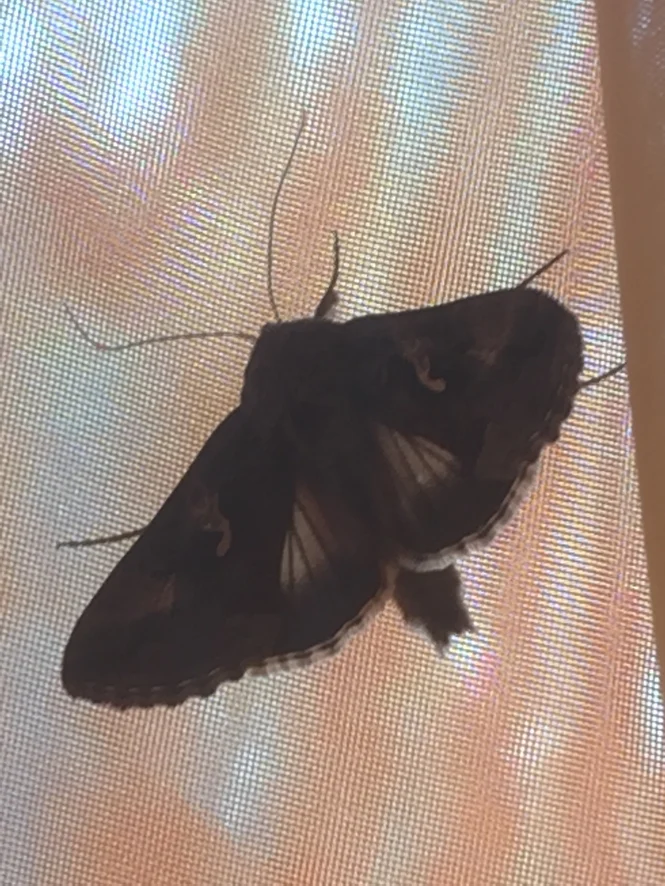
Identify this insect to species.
Autographa gamma
